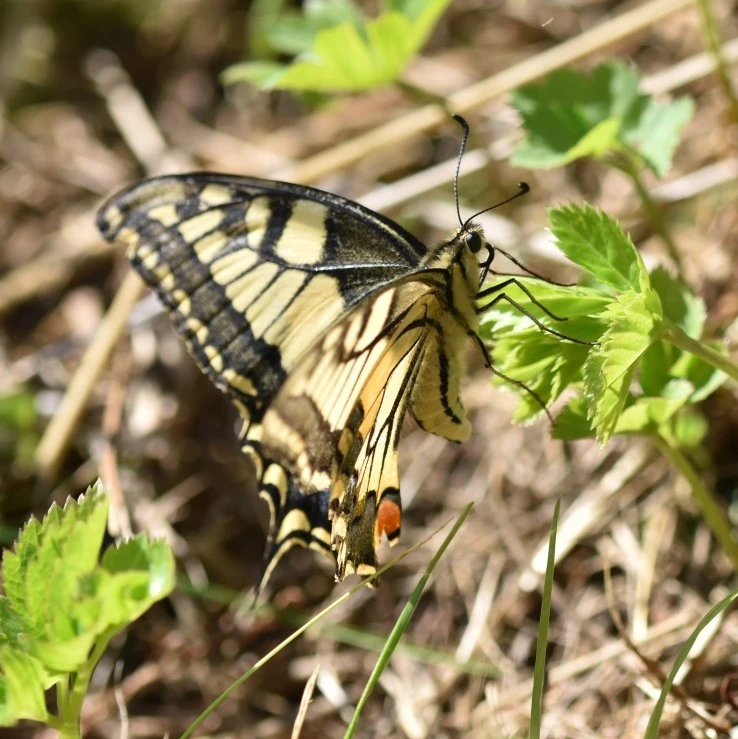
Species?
Papilio machaon
